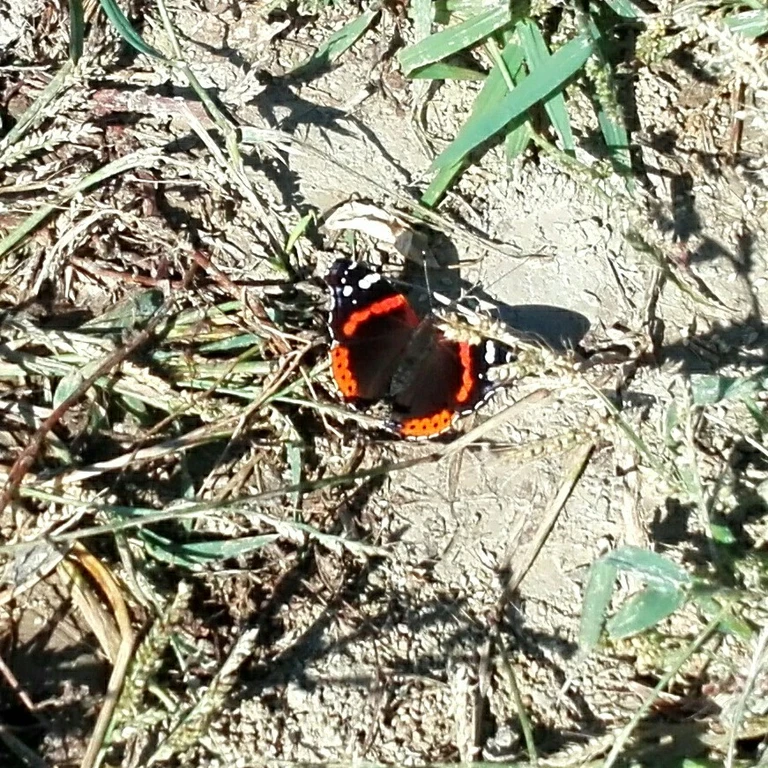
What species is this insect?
Vanessa atalanta
